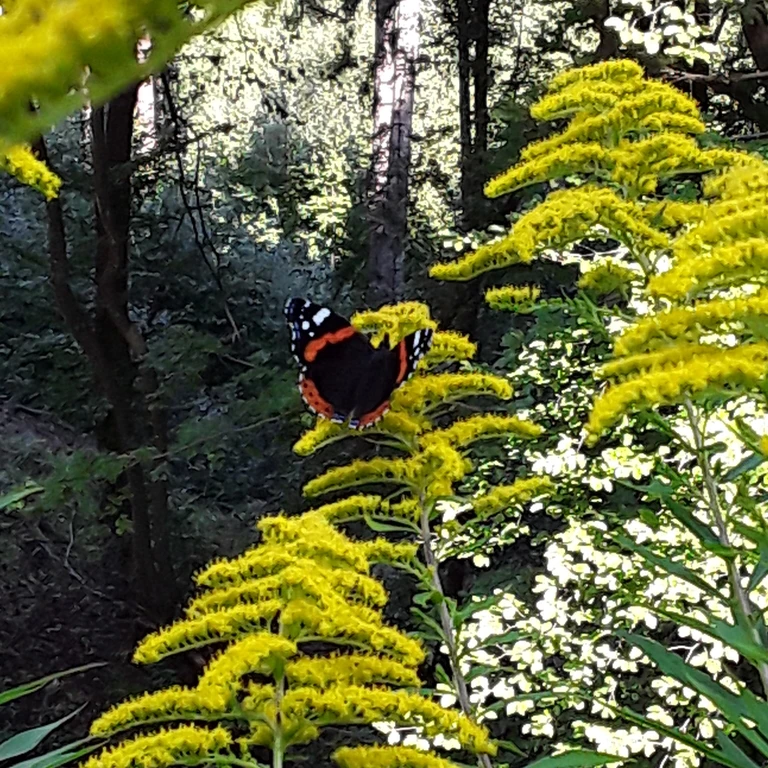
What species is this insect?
Vanessa atalanta
